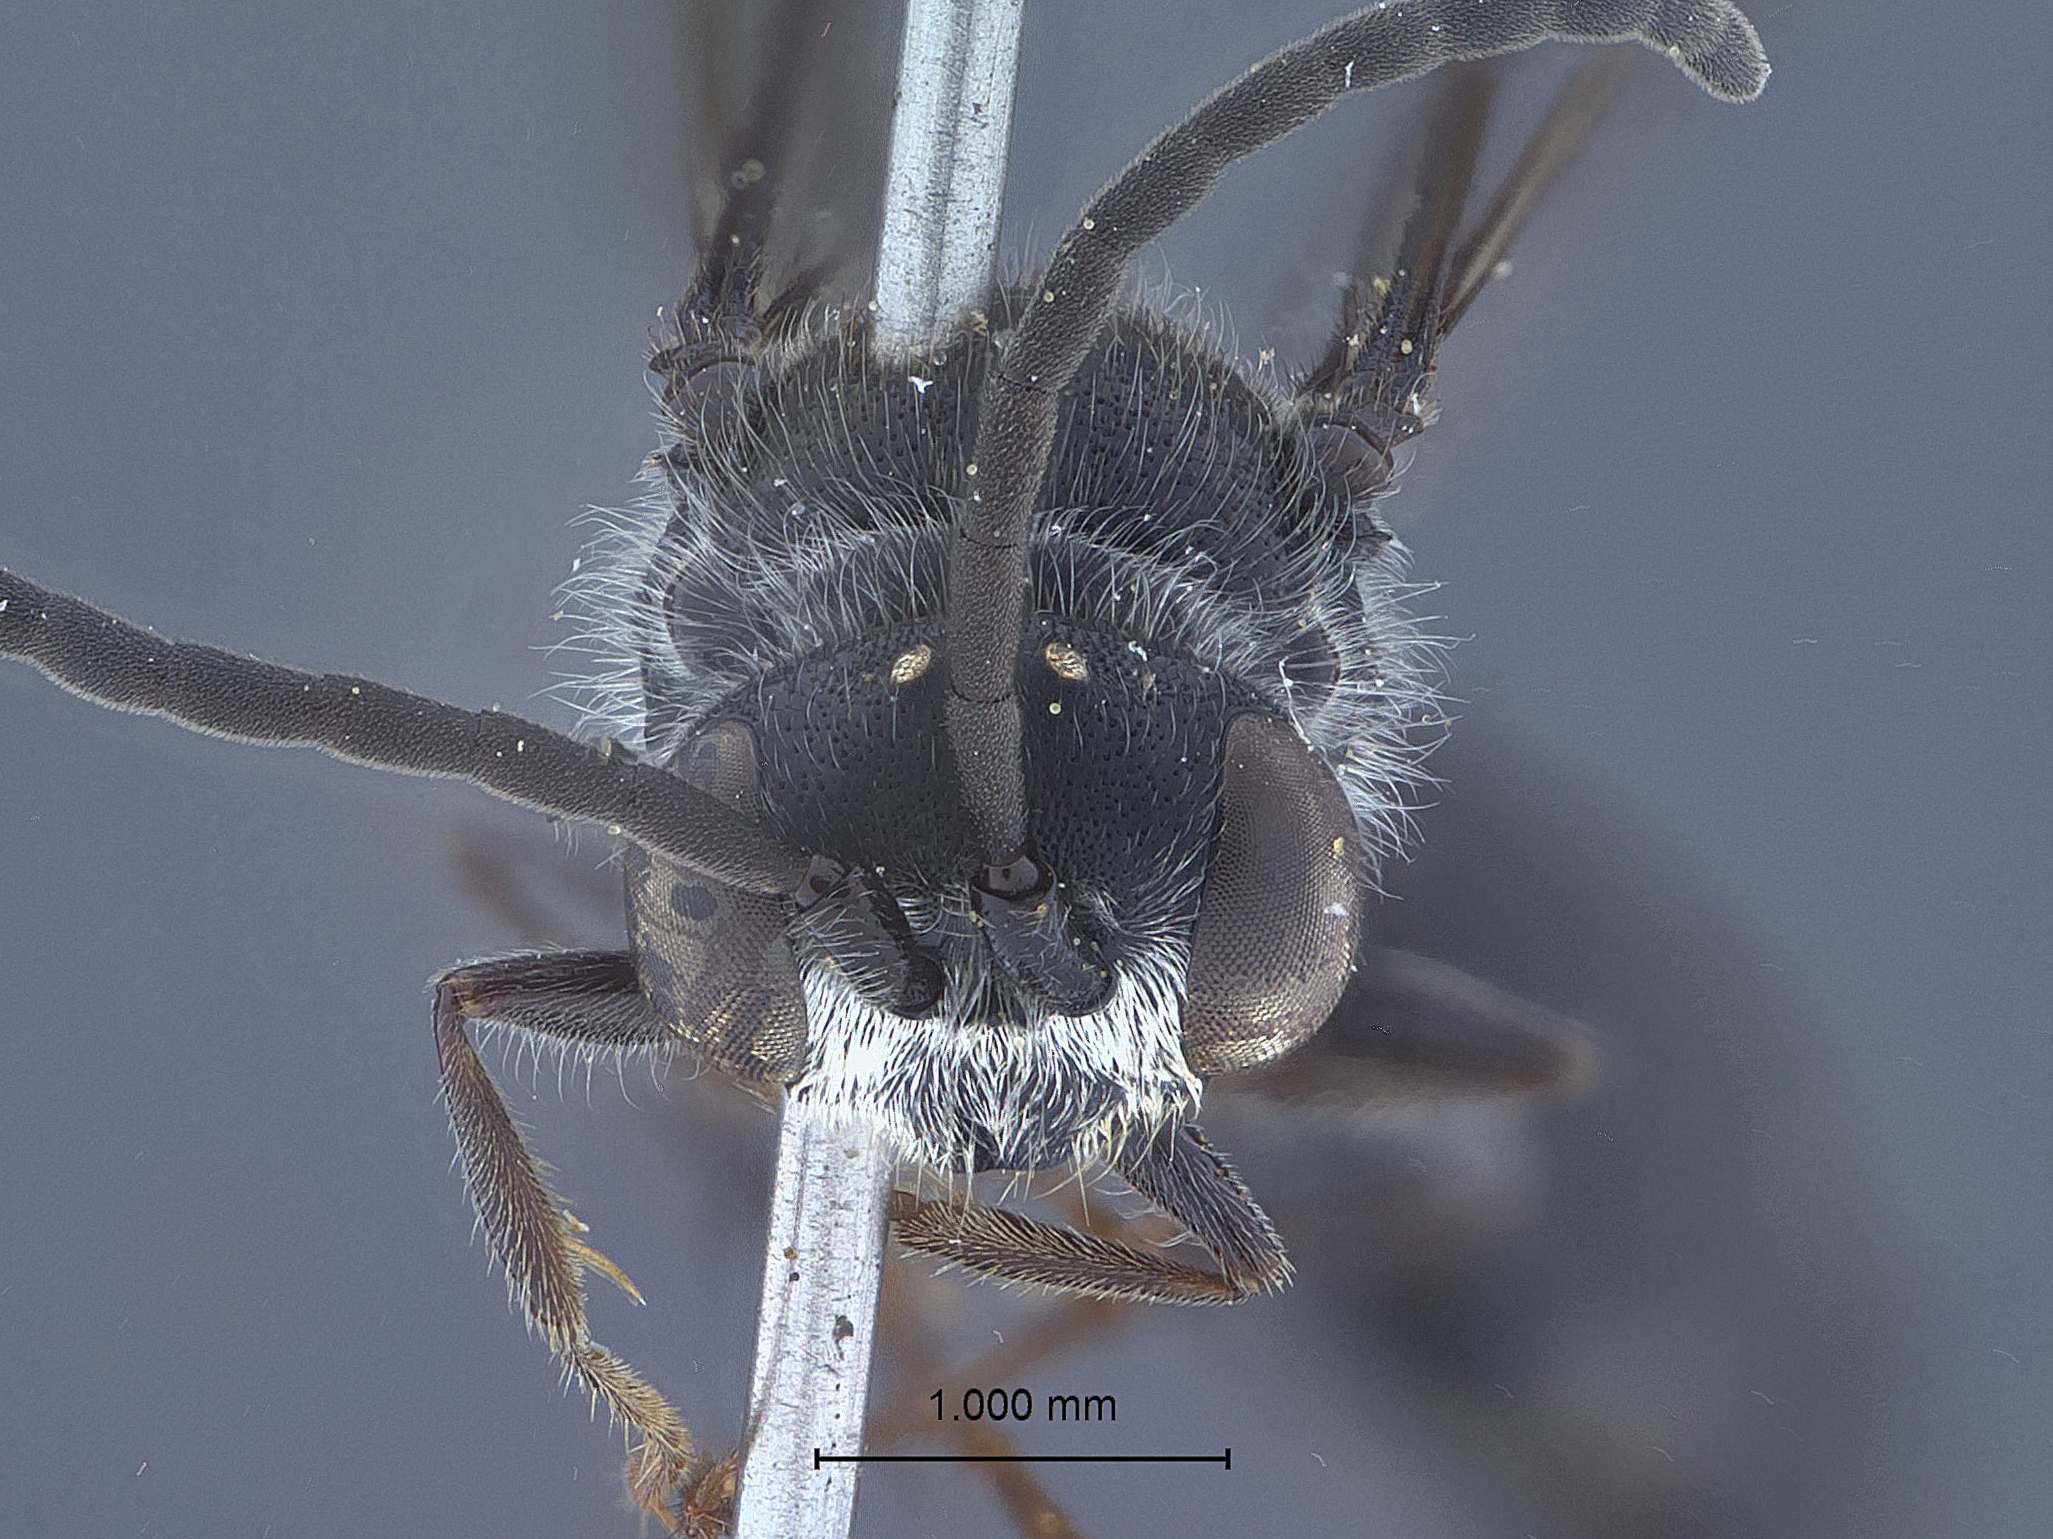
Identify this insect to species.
Psen shukuzanus
